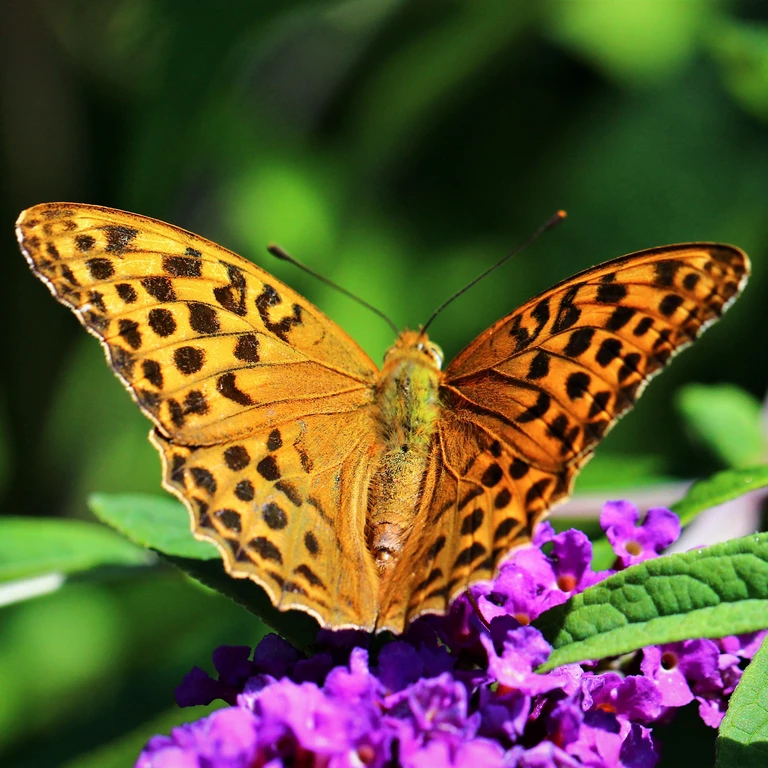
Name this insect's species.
Argynnis paphia
